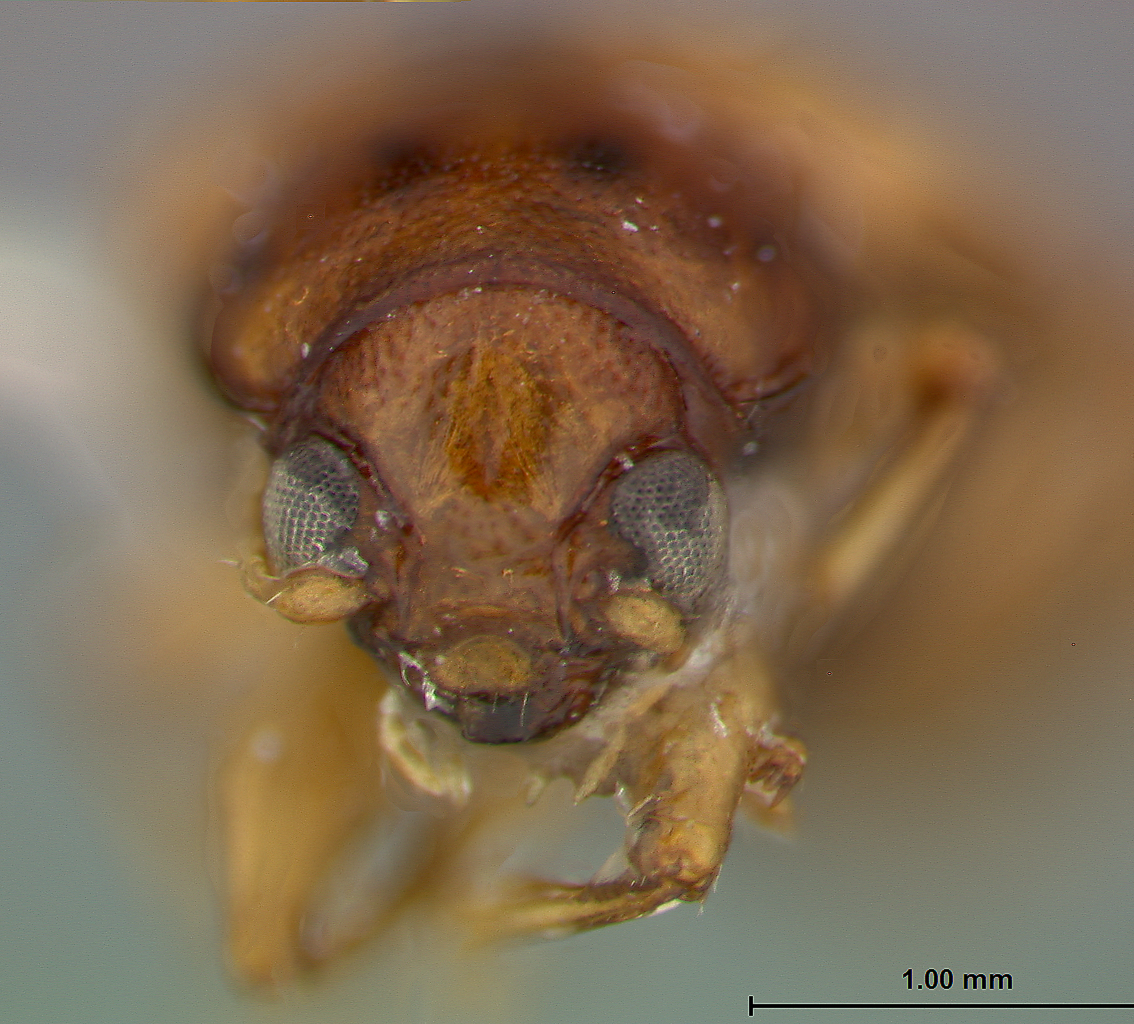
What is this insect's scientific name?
Metachroma carolinense
